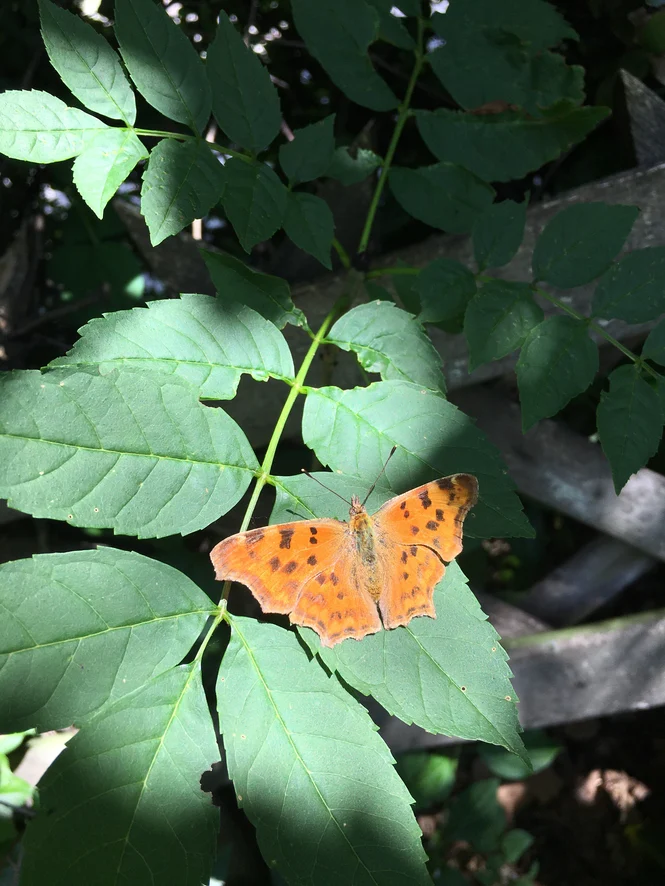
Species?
Polygonia c-album
